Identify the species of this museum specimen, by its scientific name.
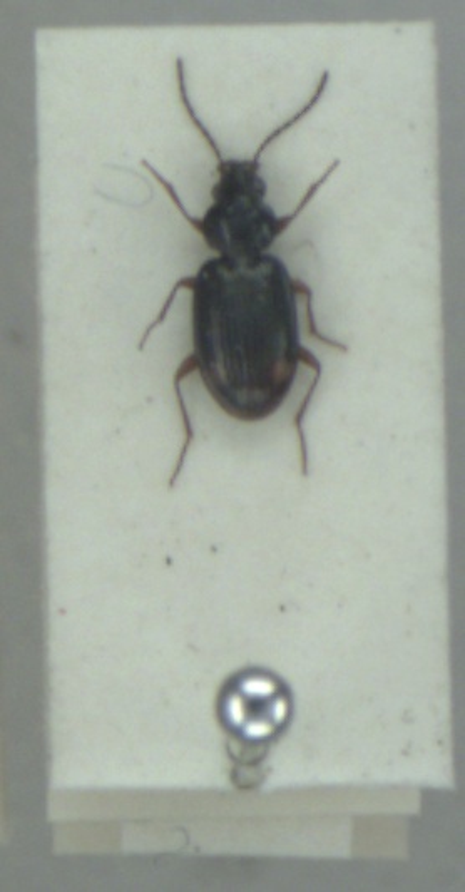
Bembidion biguttatum
